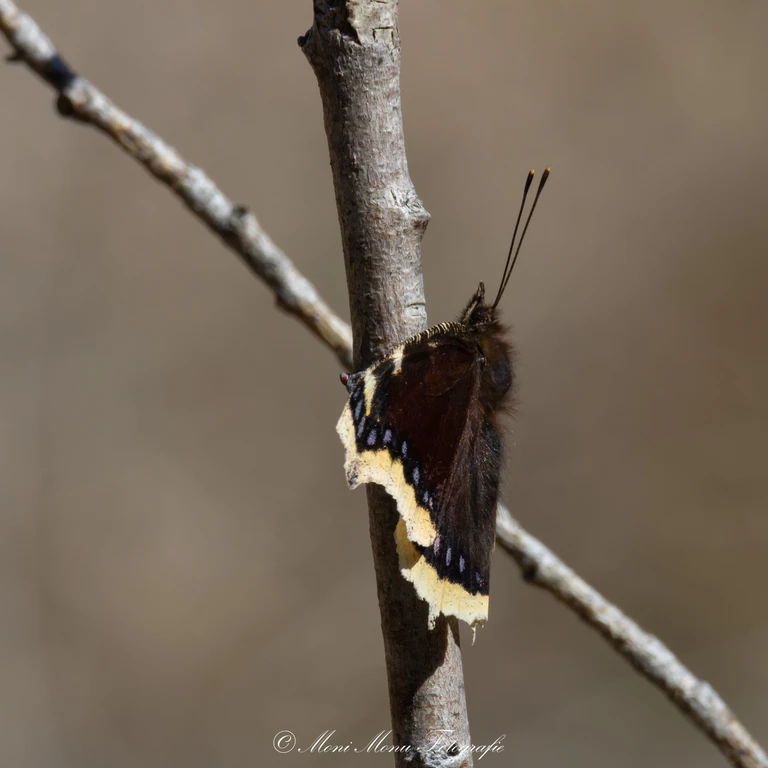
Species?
Nymphalis antiopa
